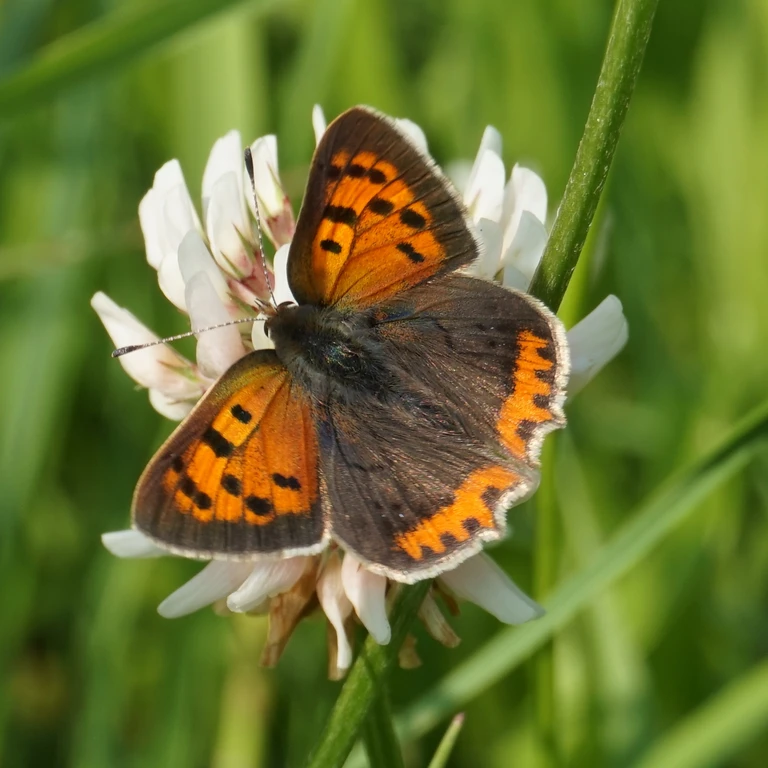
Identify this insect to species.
Lycaena phlaeas
